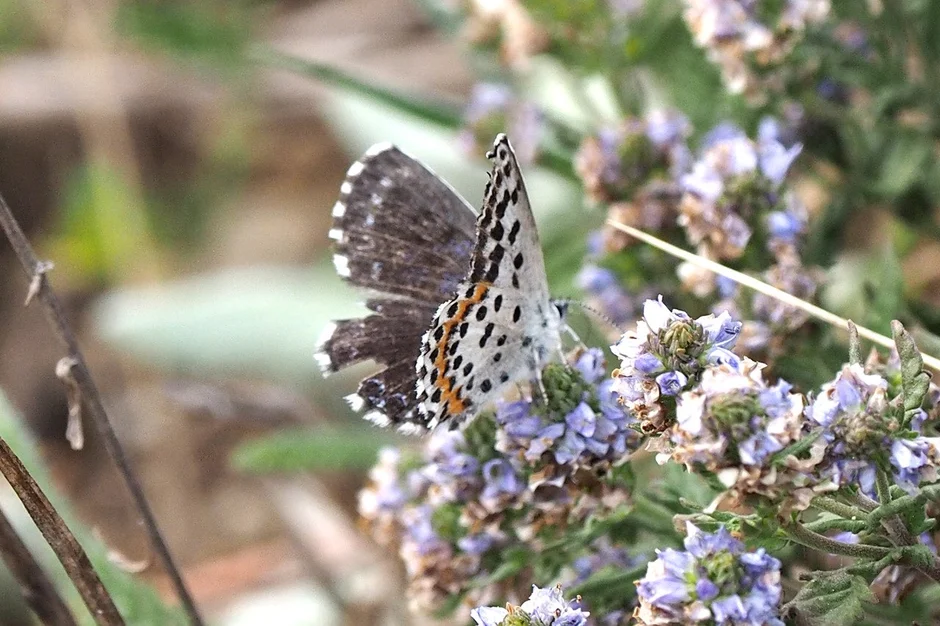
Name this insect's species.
Scolitantides orion
